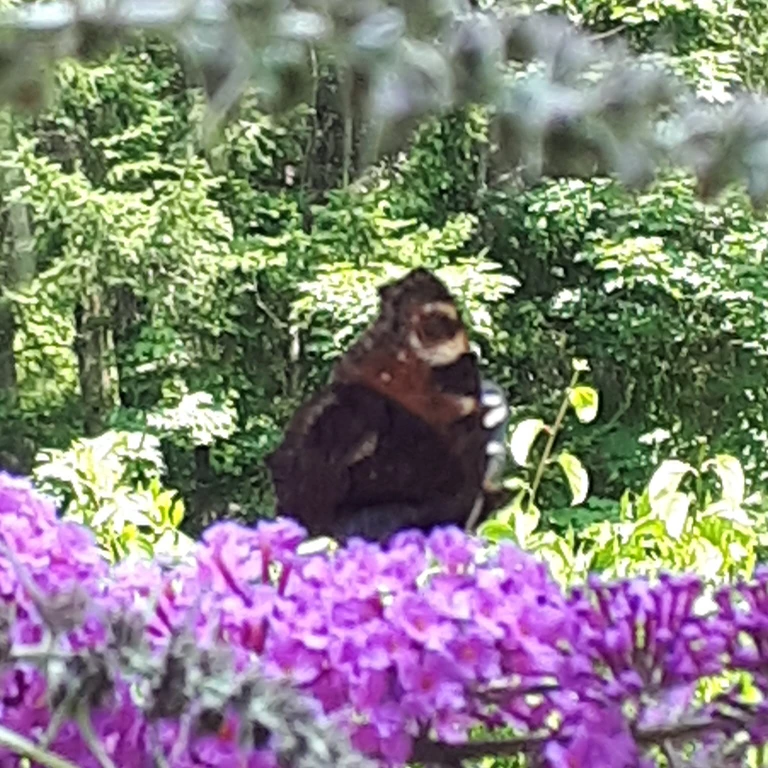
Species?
Aglais io
